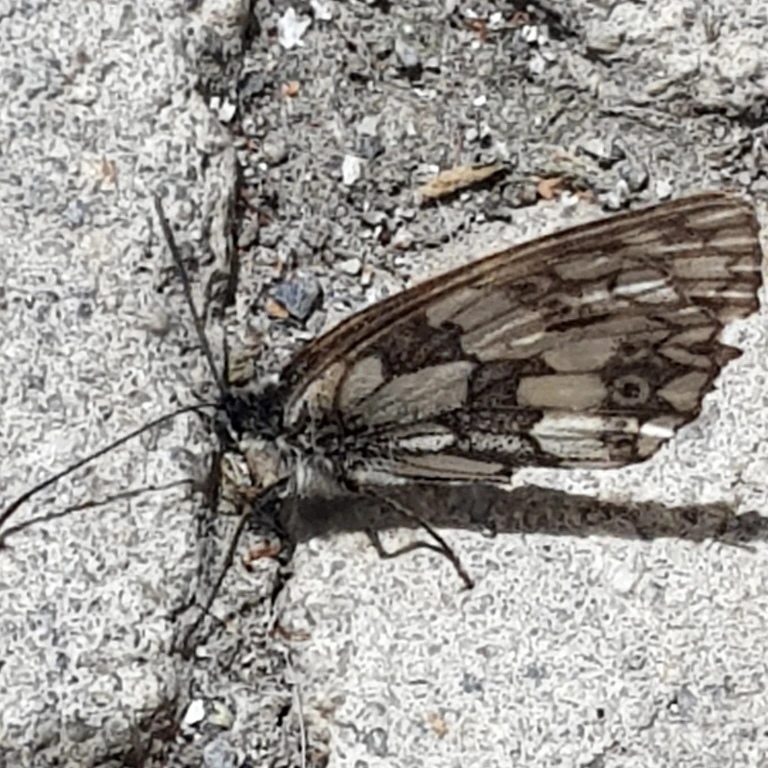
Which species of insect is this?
Melanargia galathea
